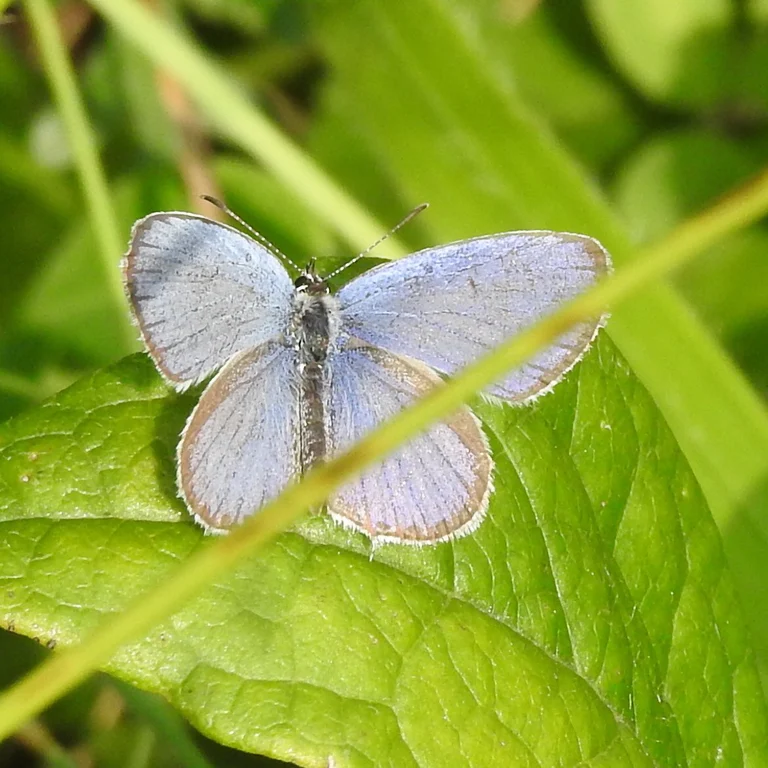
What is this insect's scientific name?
Cupido argiades (also Elkalyce argiades)
